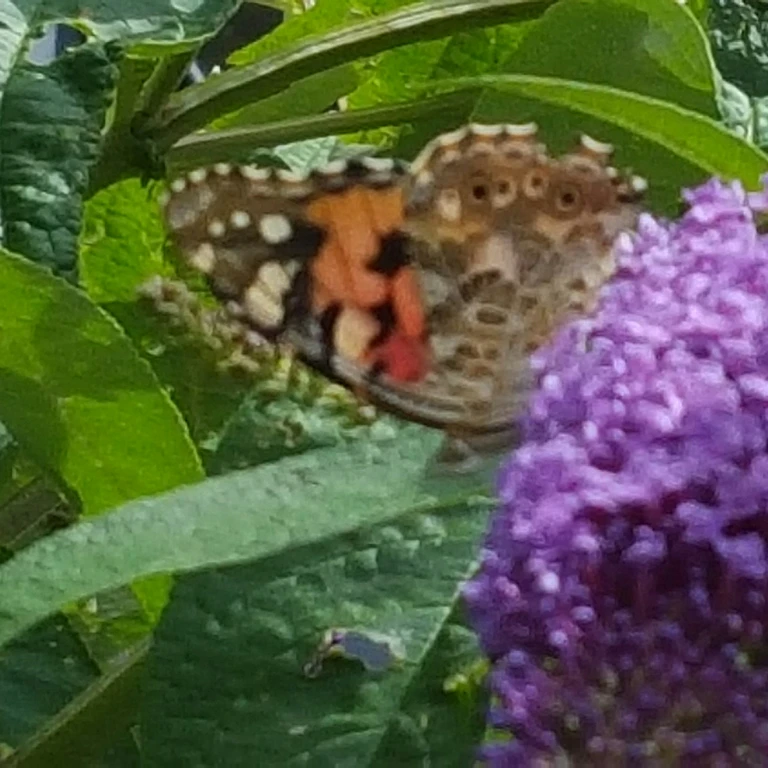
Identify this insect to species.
Vanessa cardui
